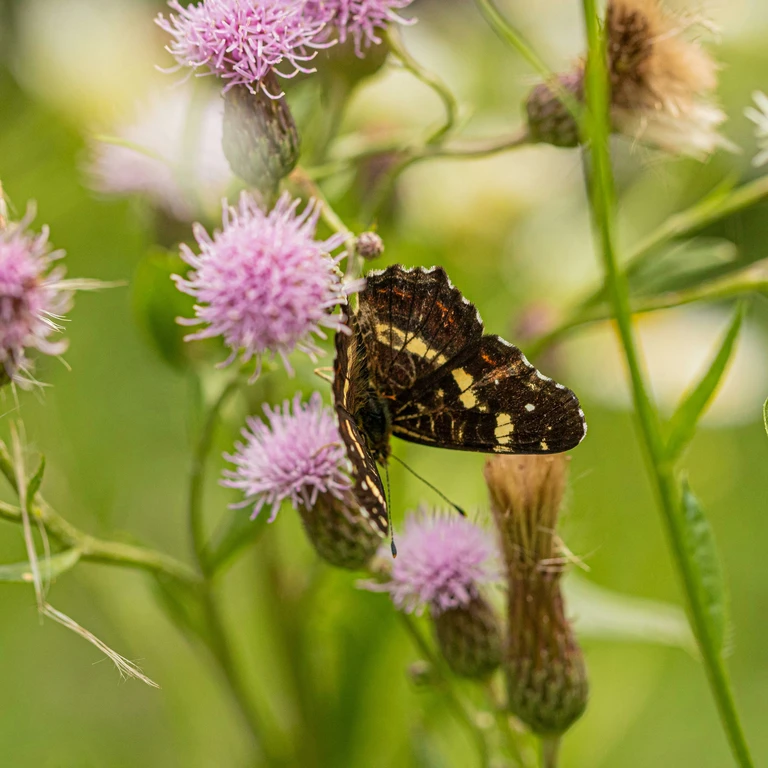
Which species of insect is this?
Araschnia levana
